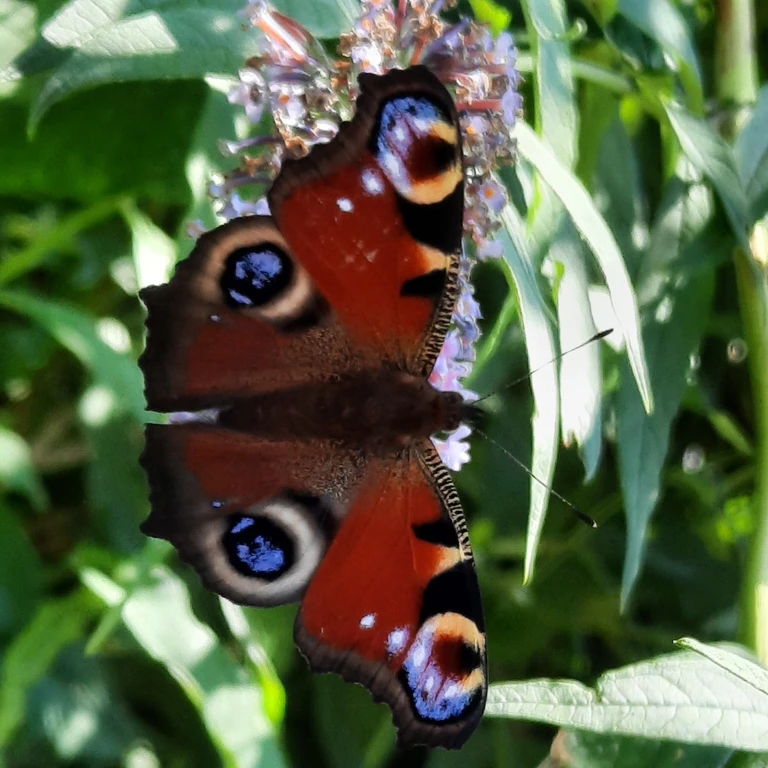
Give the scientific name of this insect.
Aglais io
